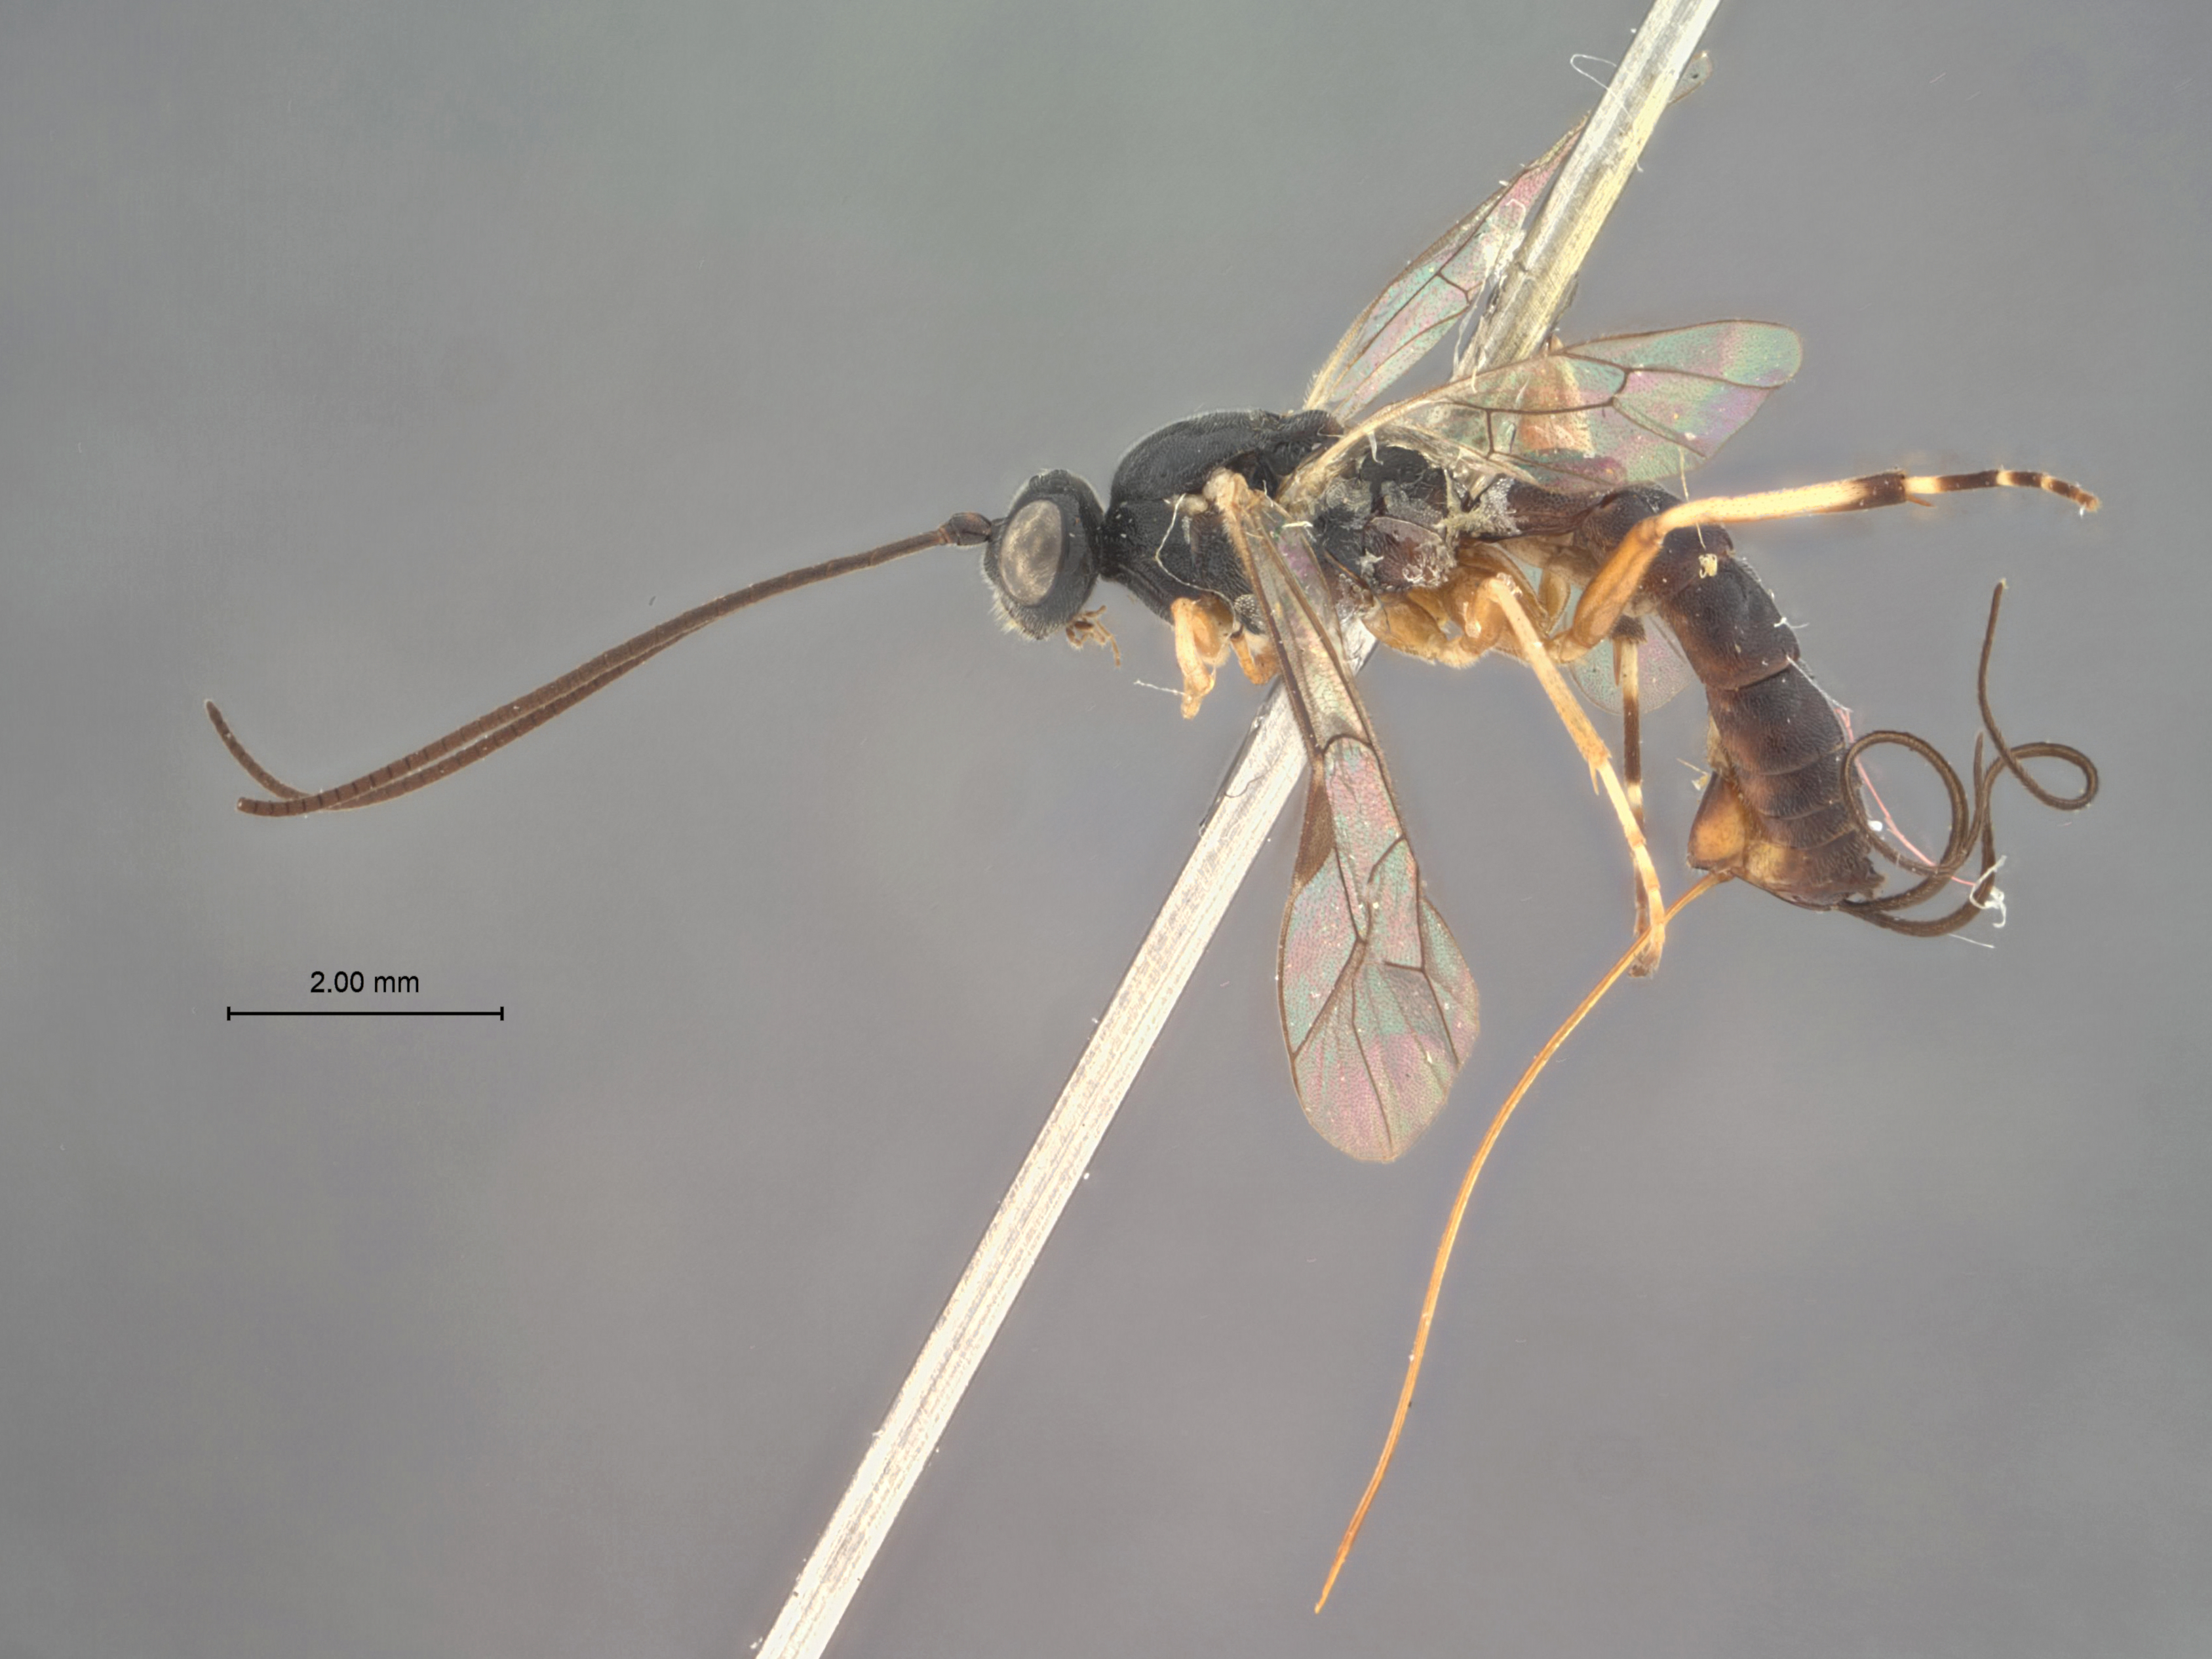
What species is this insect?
Glypta zozanae
